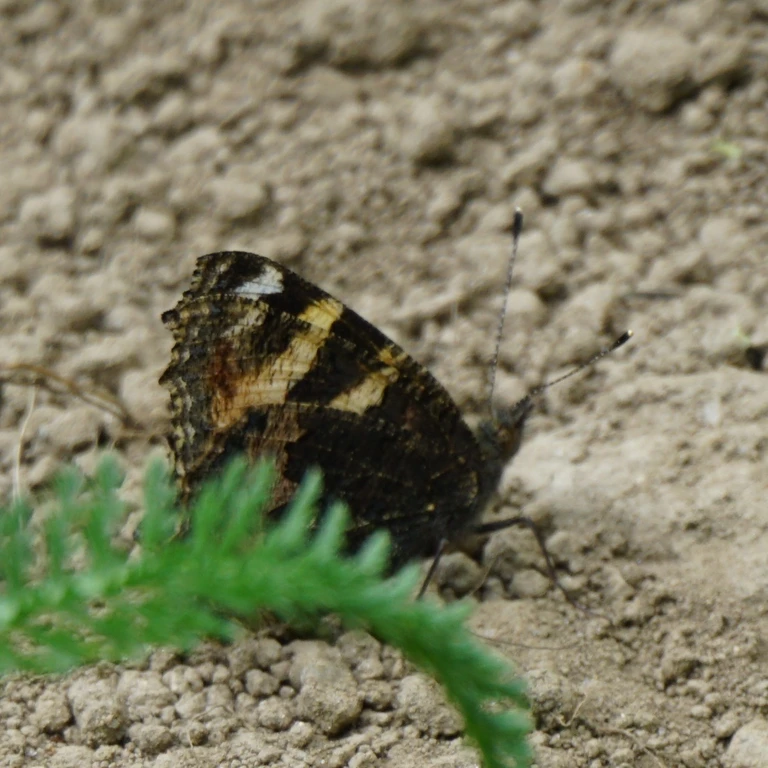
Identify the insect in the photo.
Aglais urticae
